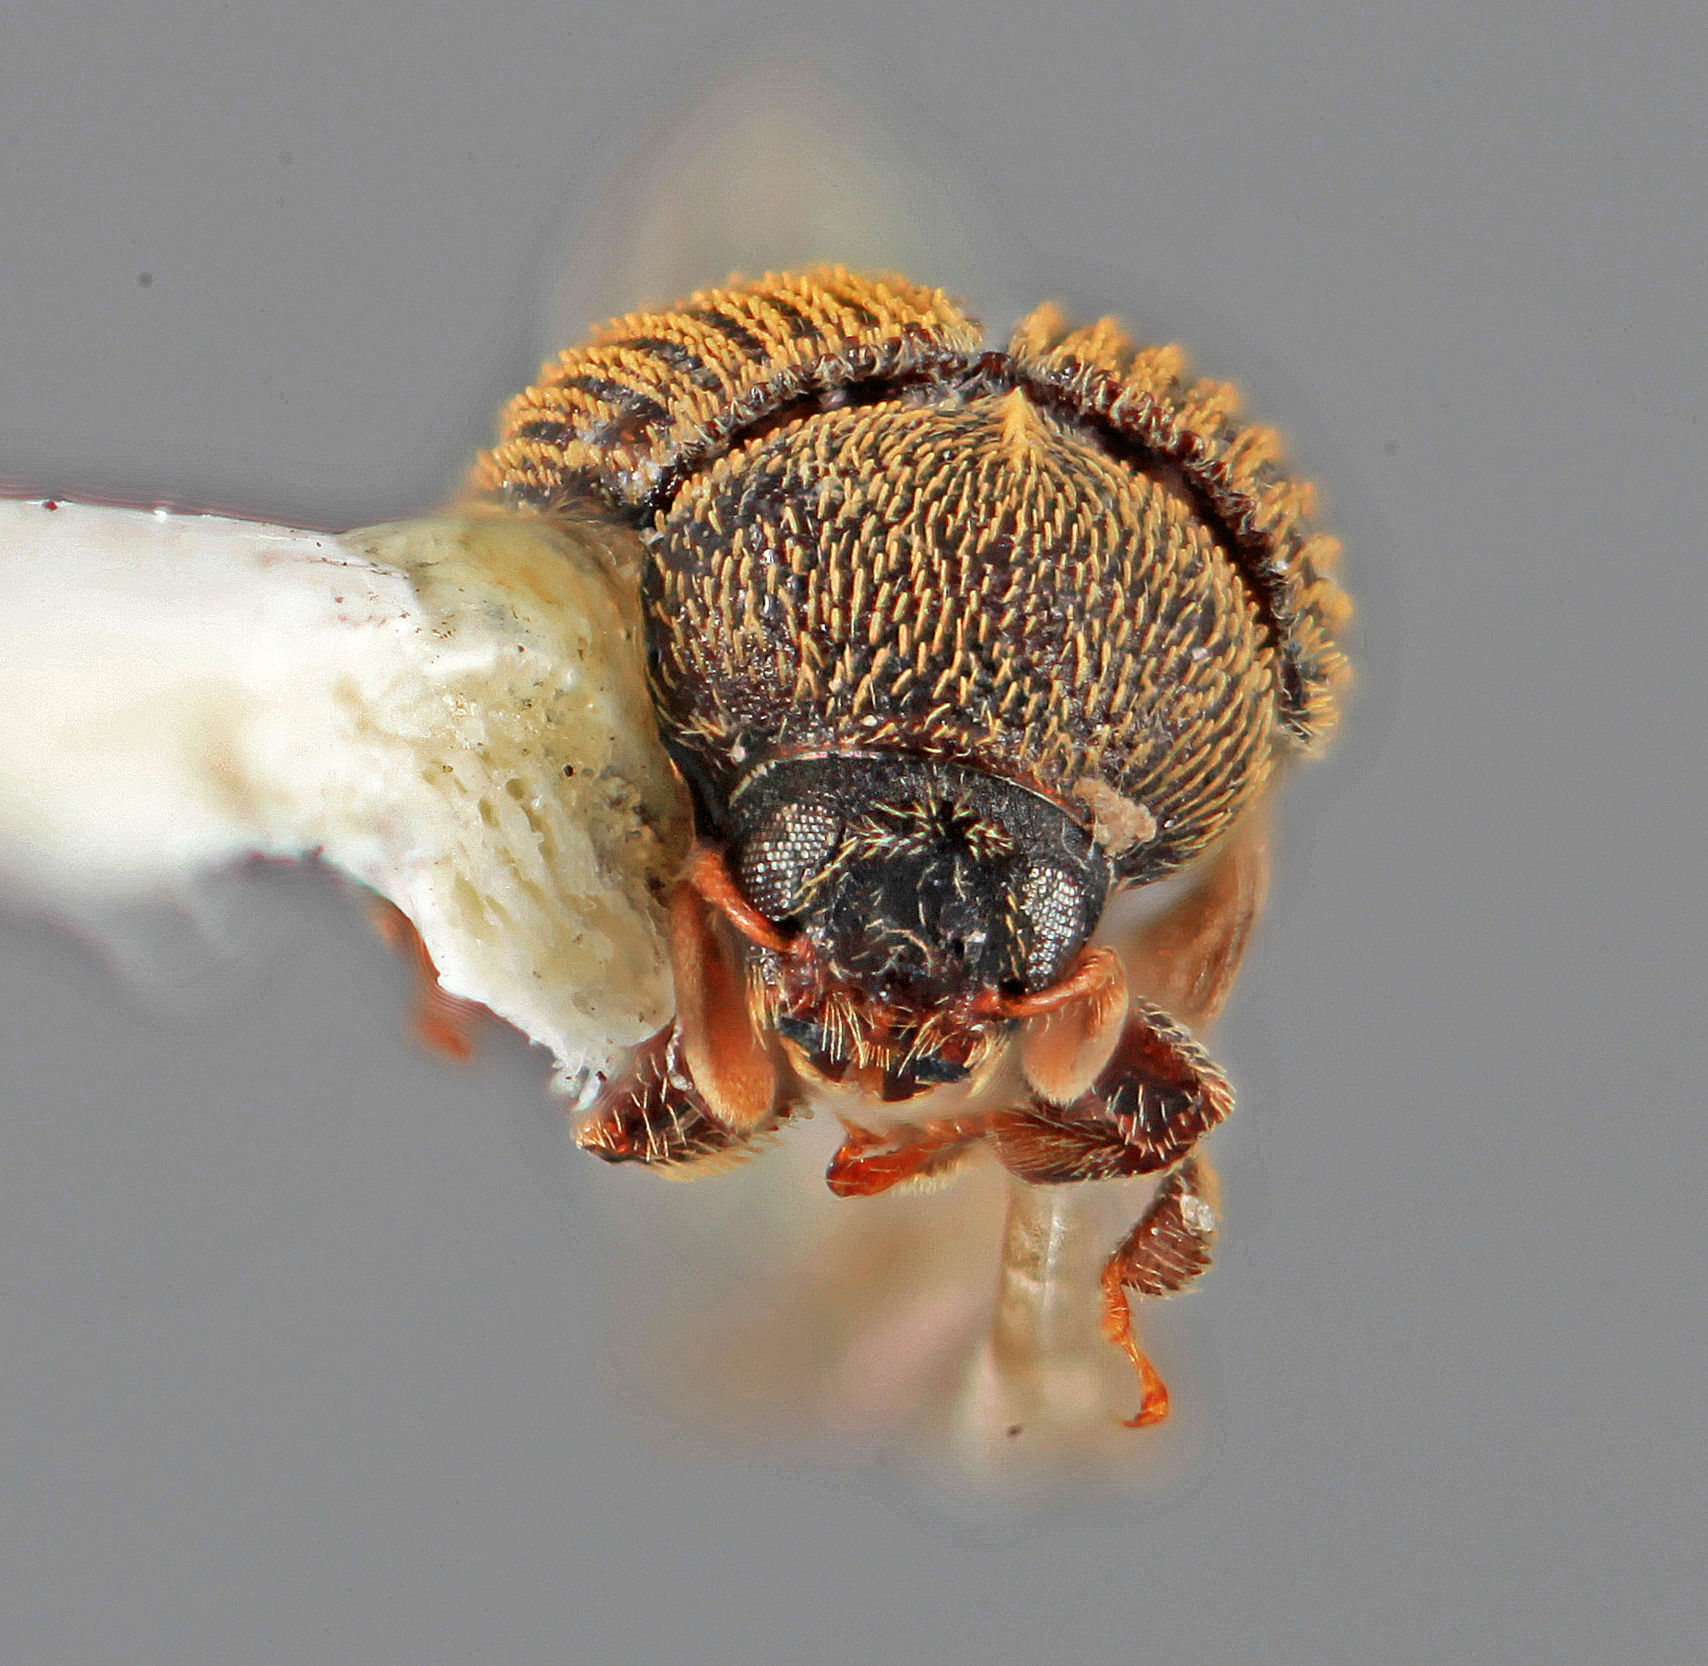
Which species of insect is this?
Chramesus exul
